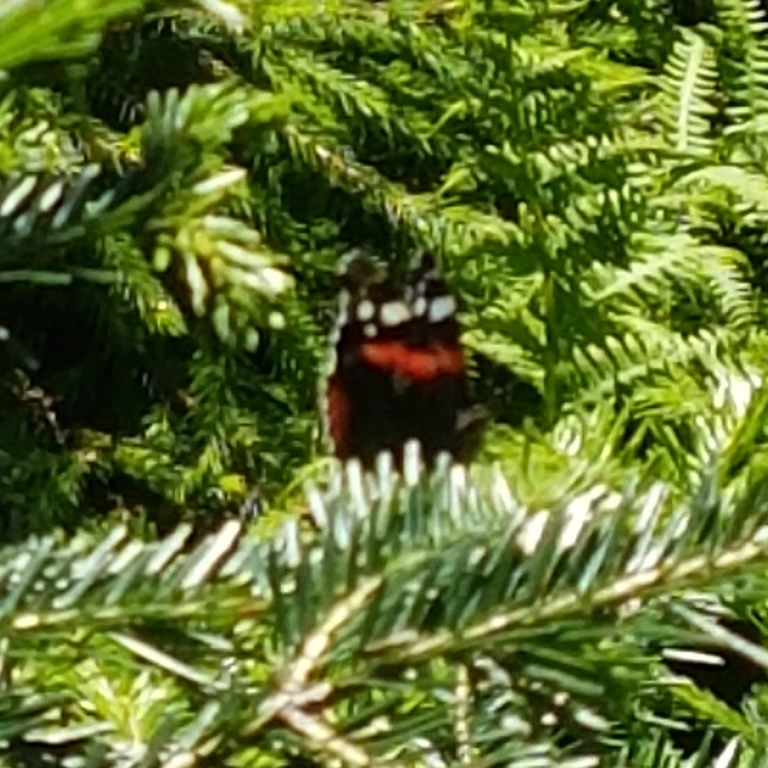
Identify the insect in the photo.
Vanessa atalanta
